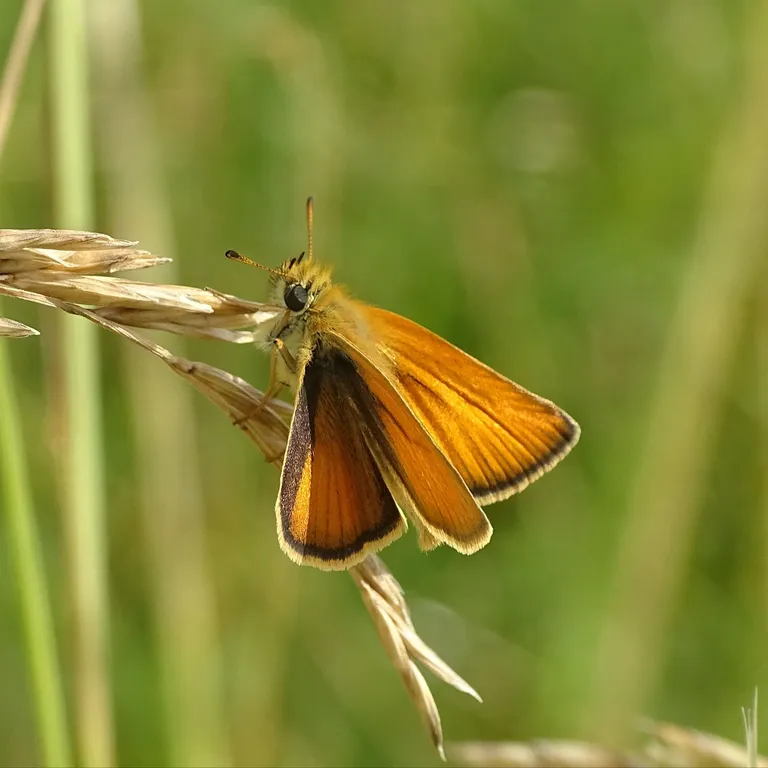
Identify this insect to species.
Thymelicus lineola
